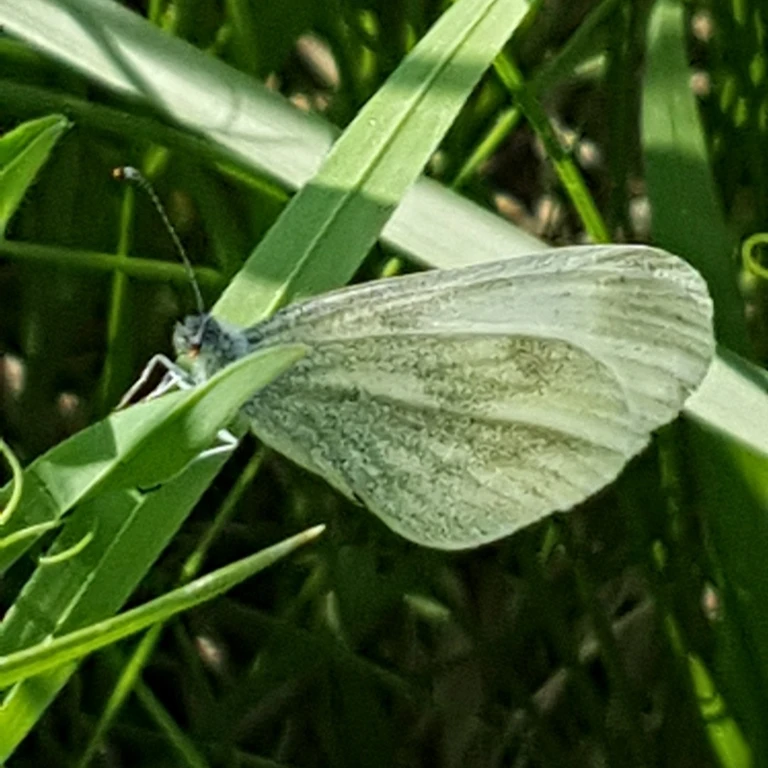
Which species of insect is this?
Leptidea sinapis/juvernica
